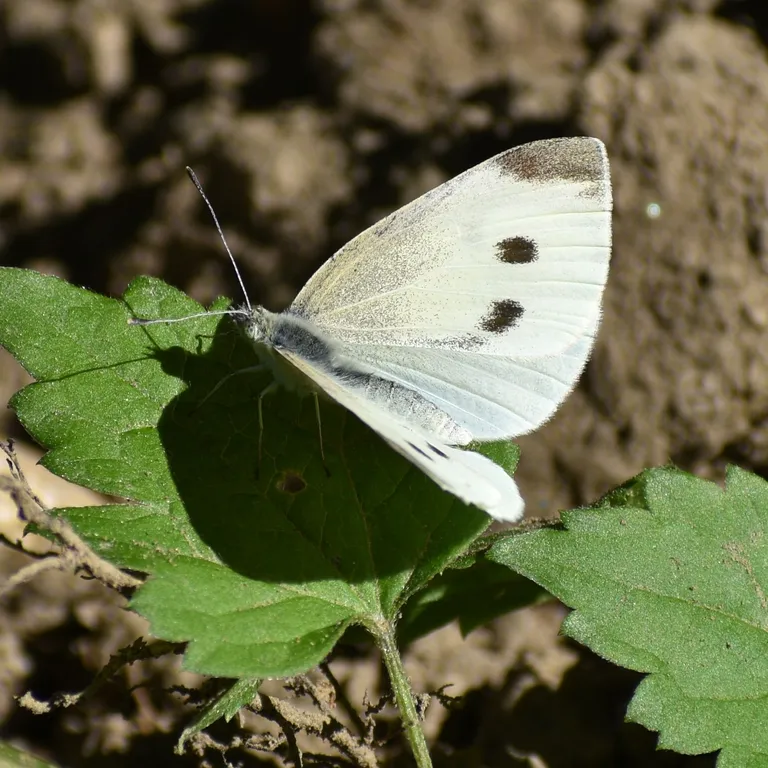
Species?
Pieris rapae
